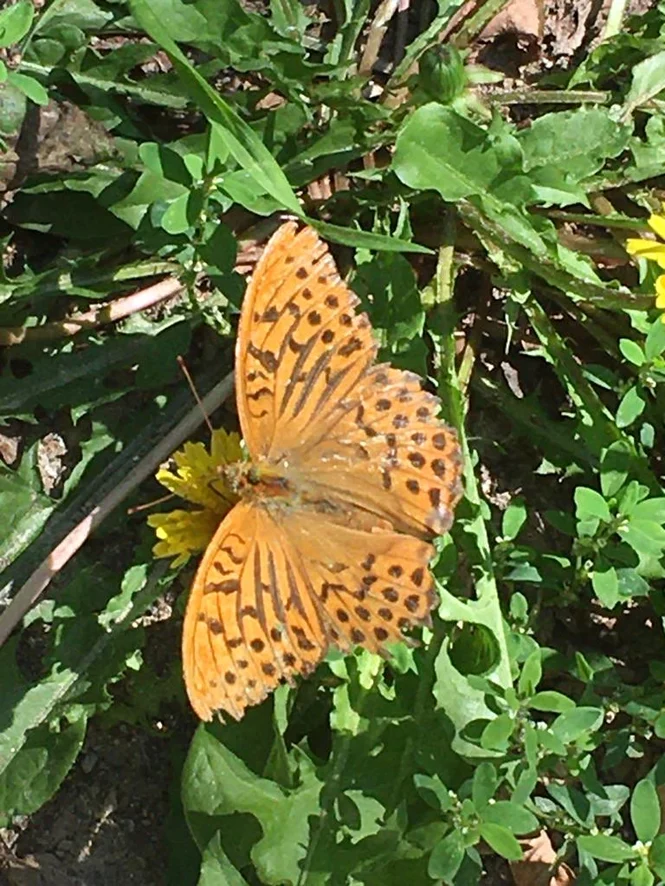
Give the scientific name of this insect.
Argynnis paphia
